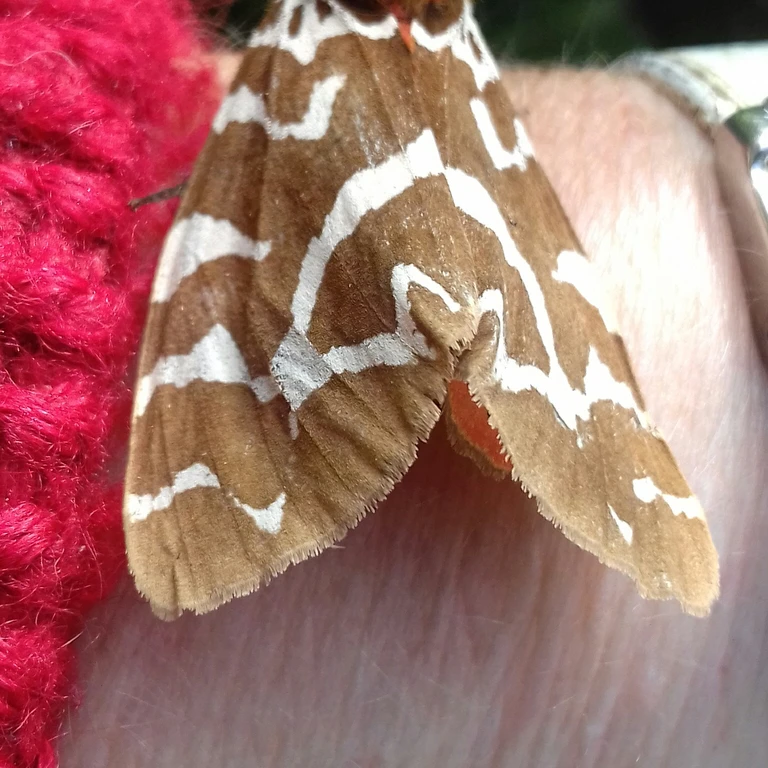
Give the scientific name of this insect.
Arctia caja
